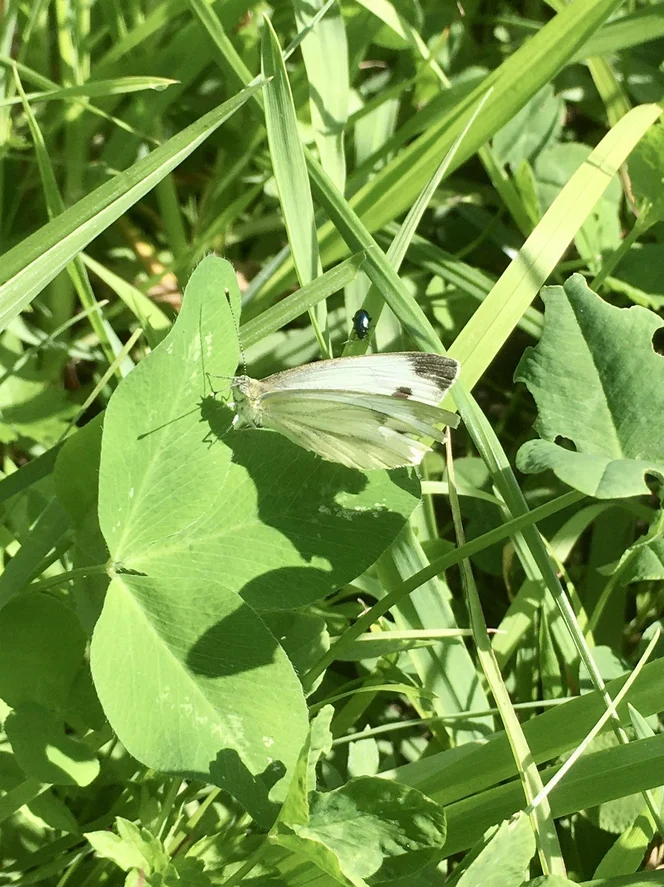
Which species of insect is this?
Pieris napi
